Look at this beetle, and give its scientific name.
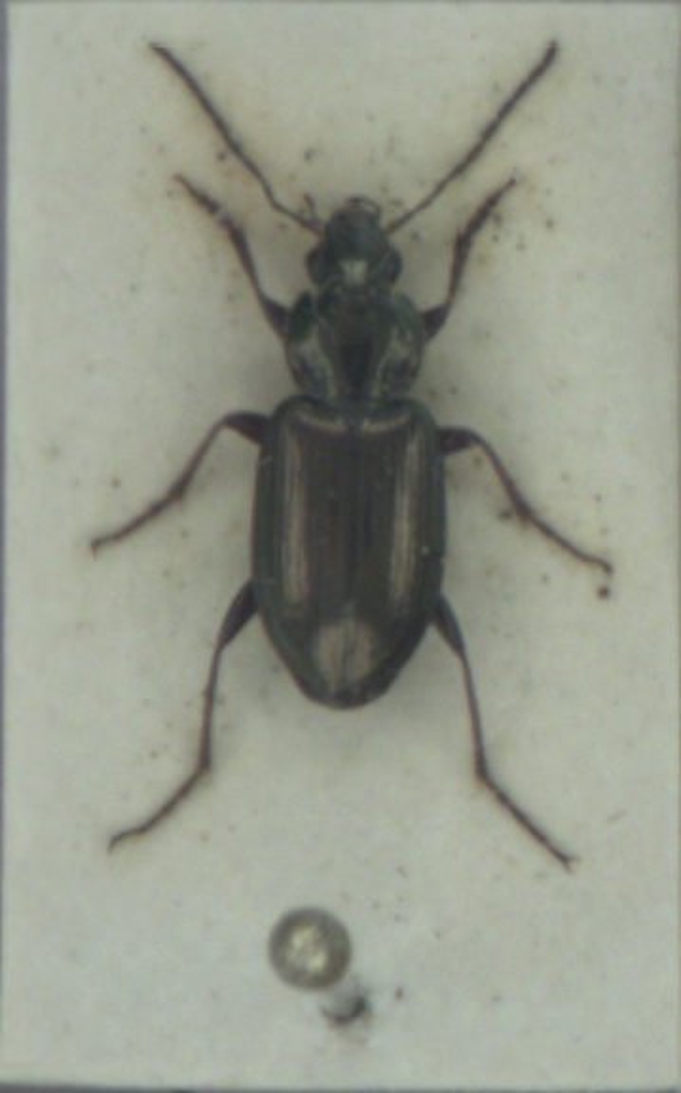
Agonum muelleri
